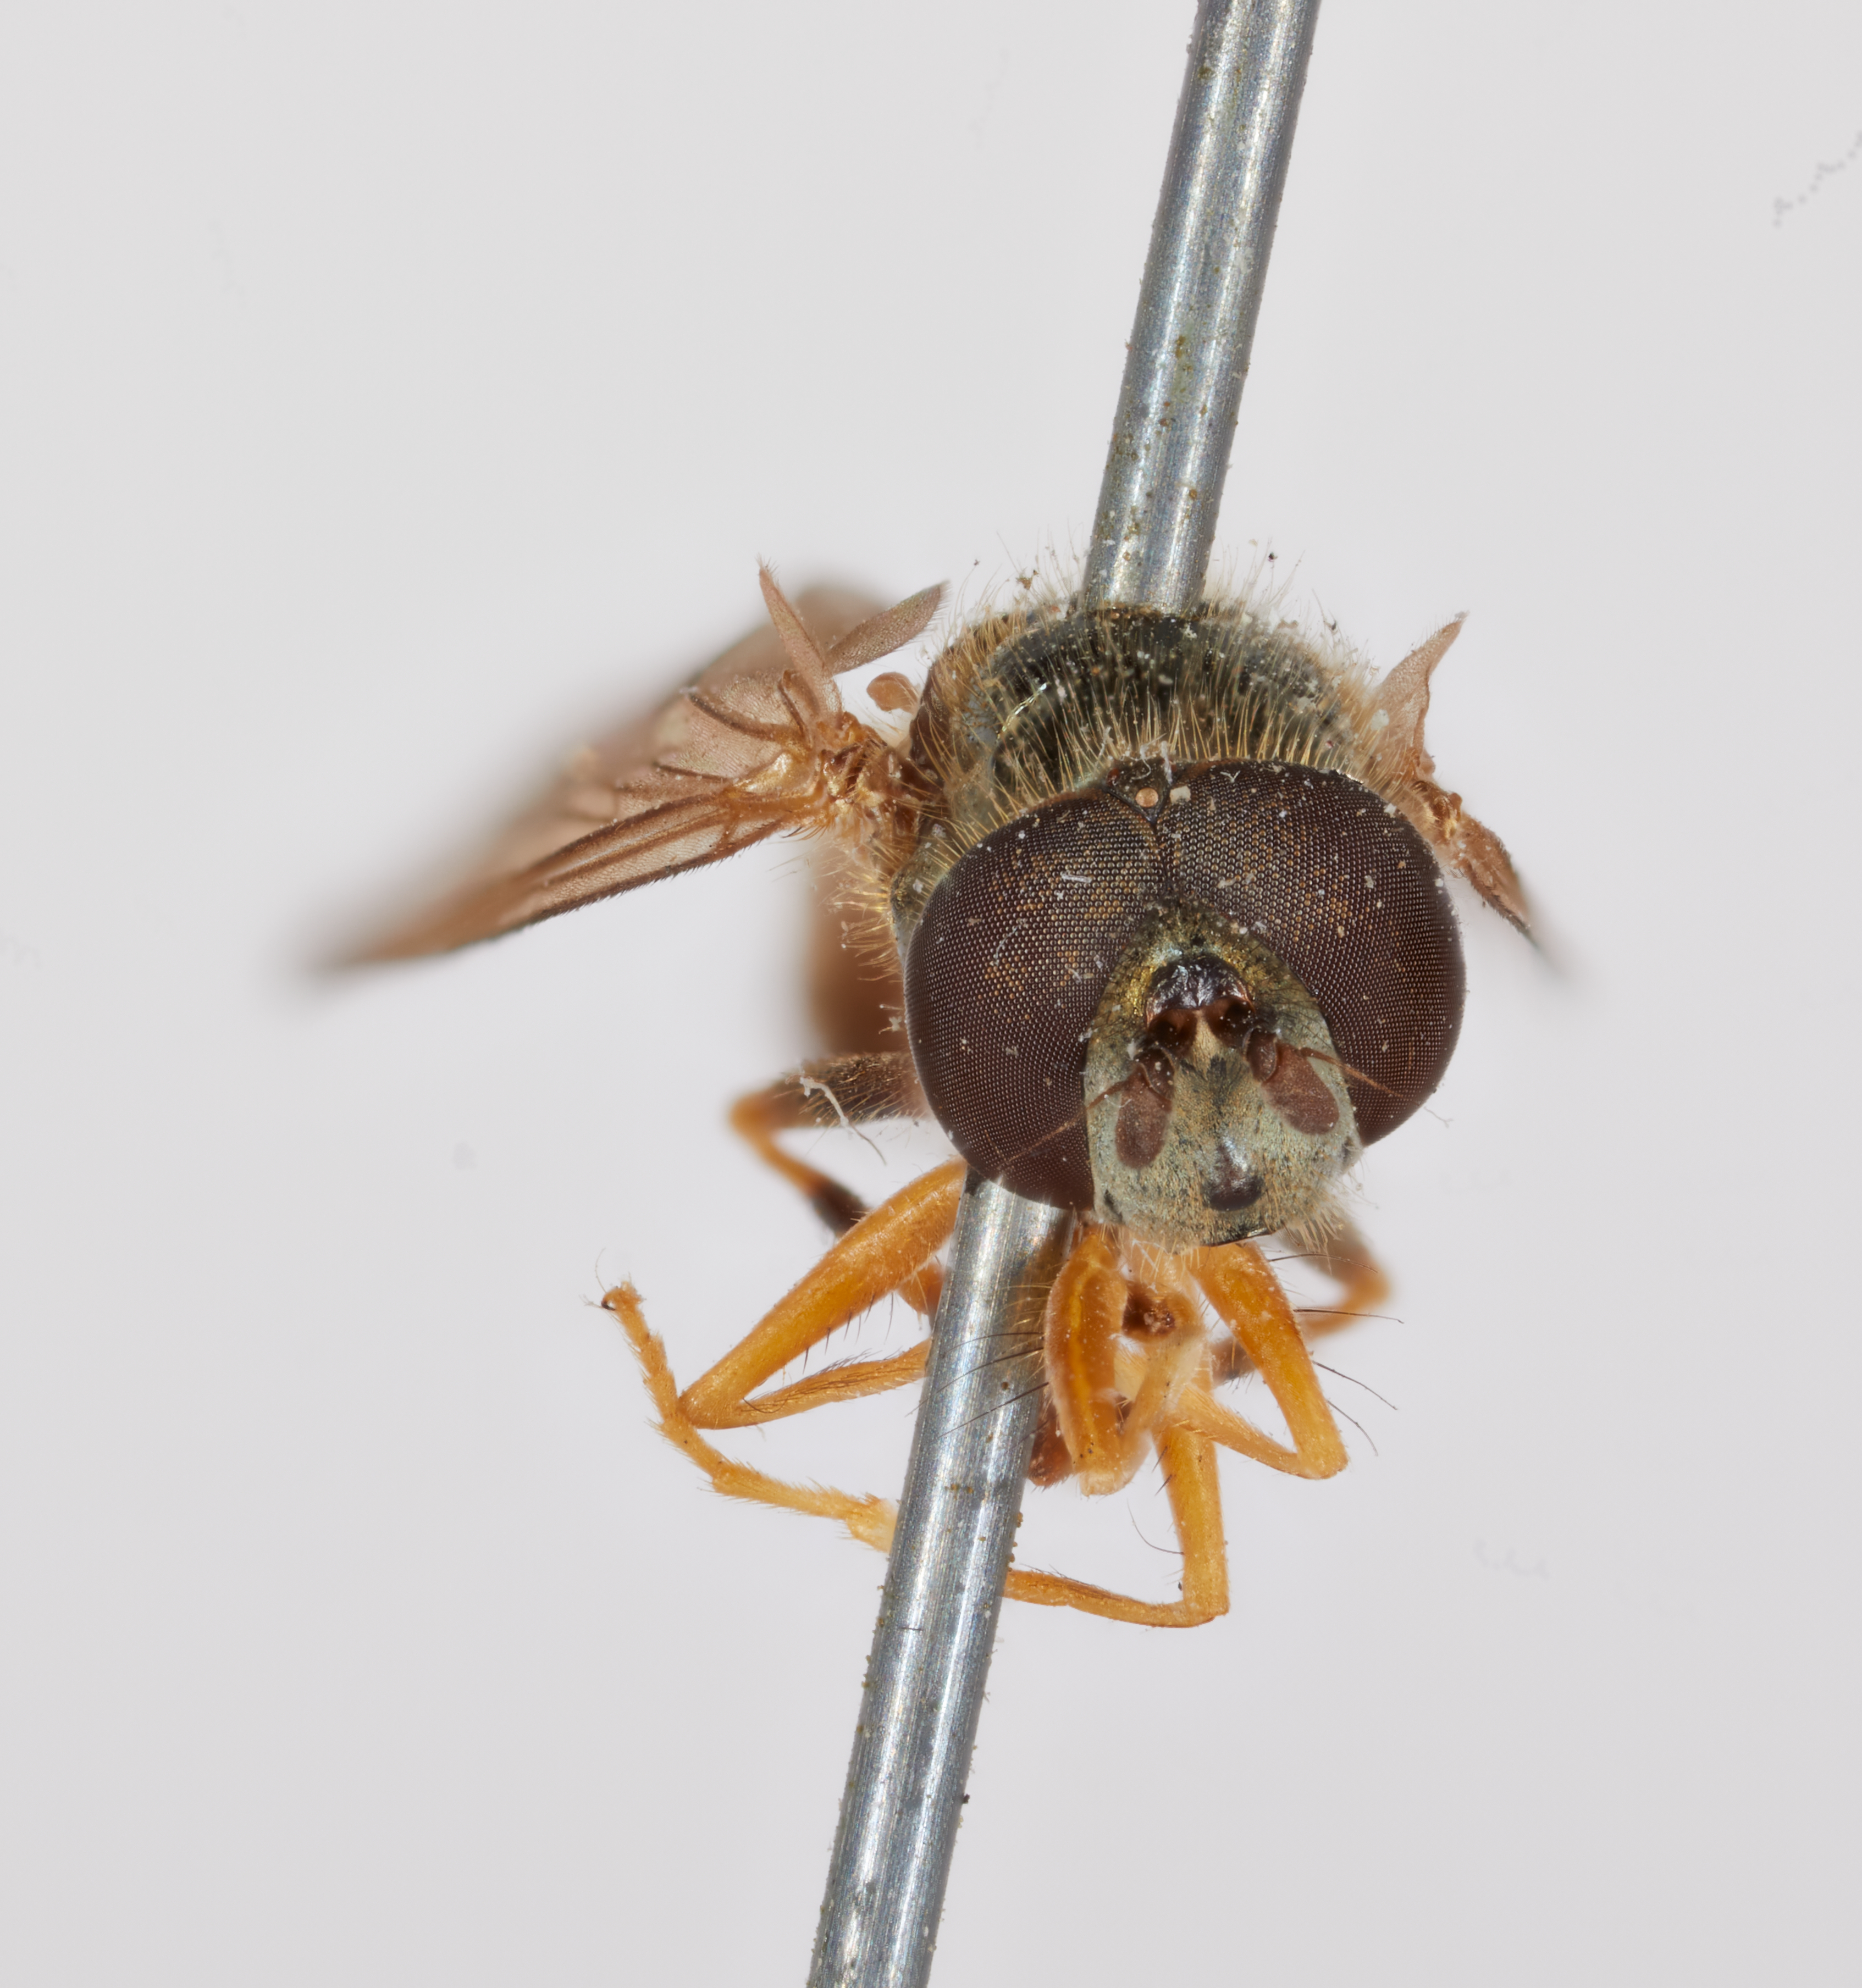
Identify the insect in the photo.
Platycheirus chaetopodus
